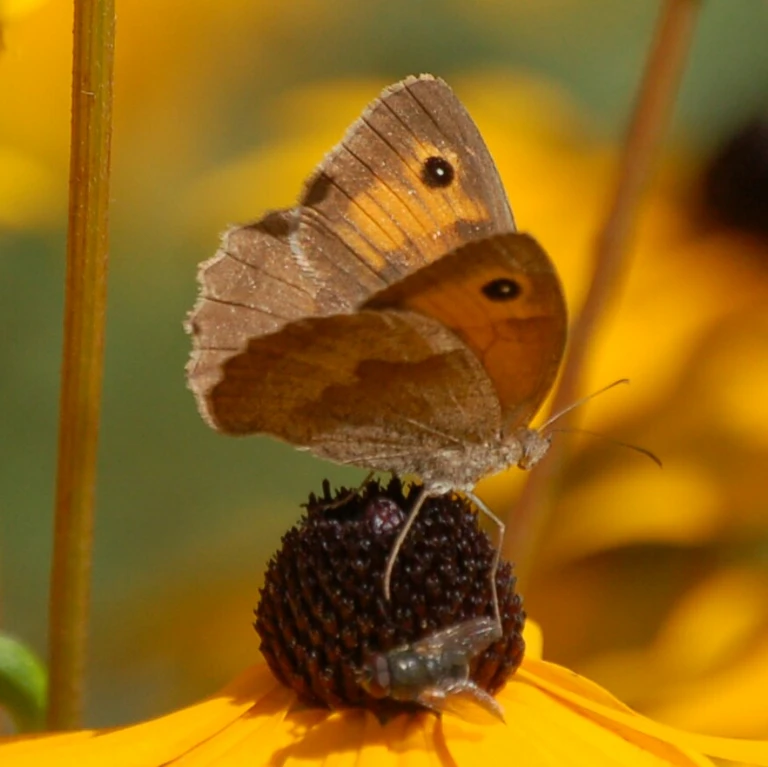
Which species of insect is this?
Maniola jurtina
